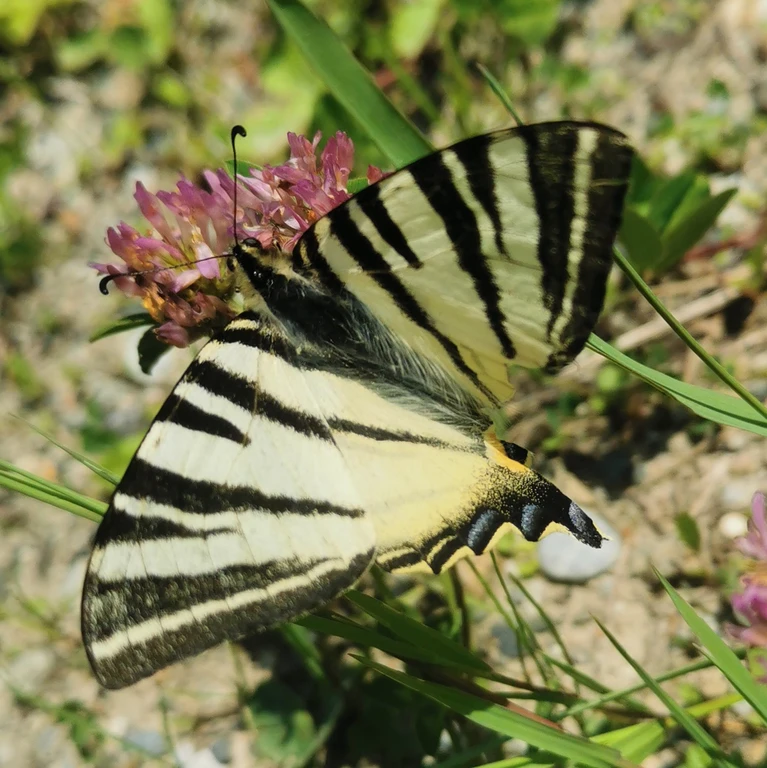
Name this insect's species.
Iphiclides podalirius
